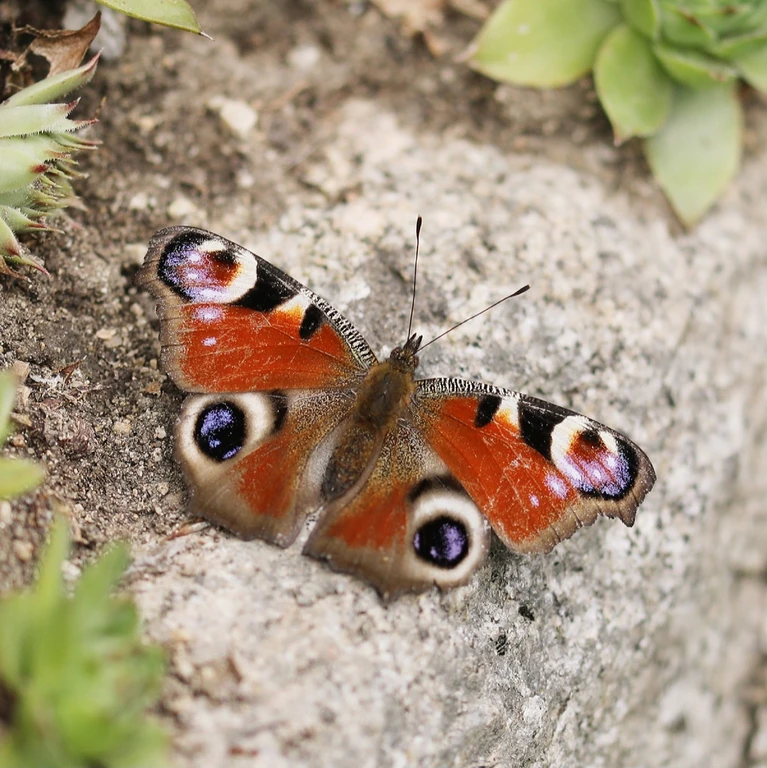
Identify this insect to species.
Aglais io
